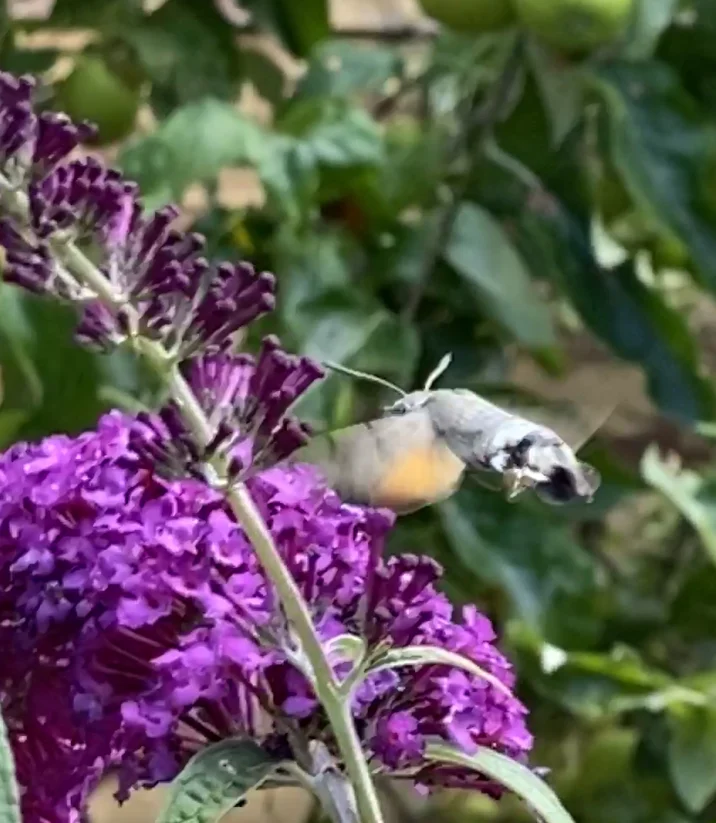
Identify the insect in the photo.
Macroglossum stellatarum
